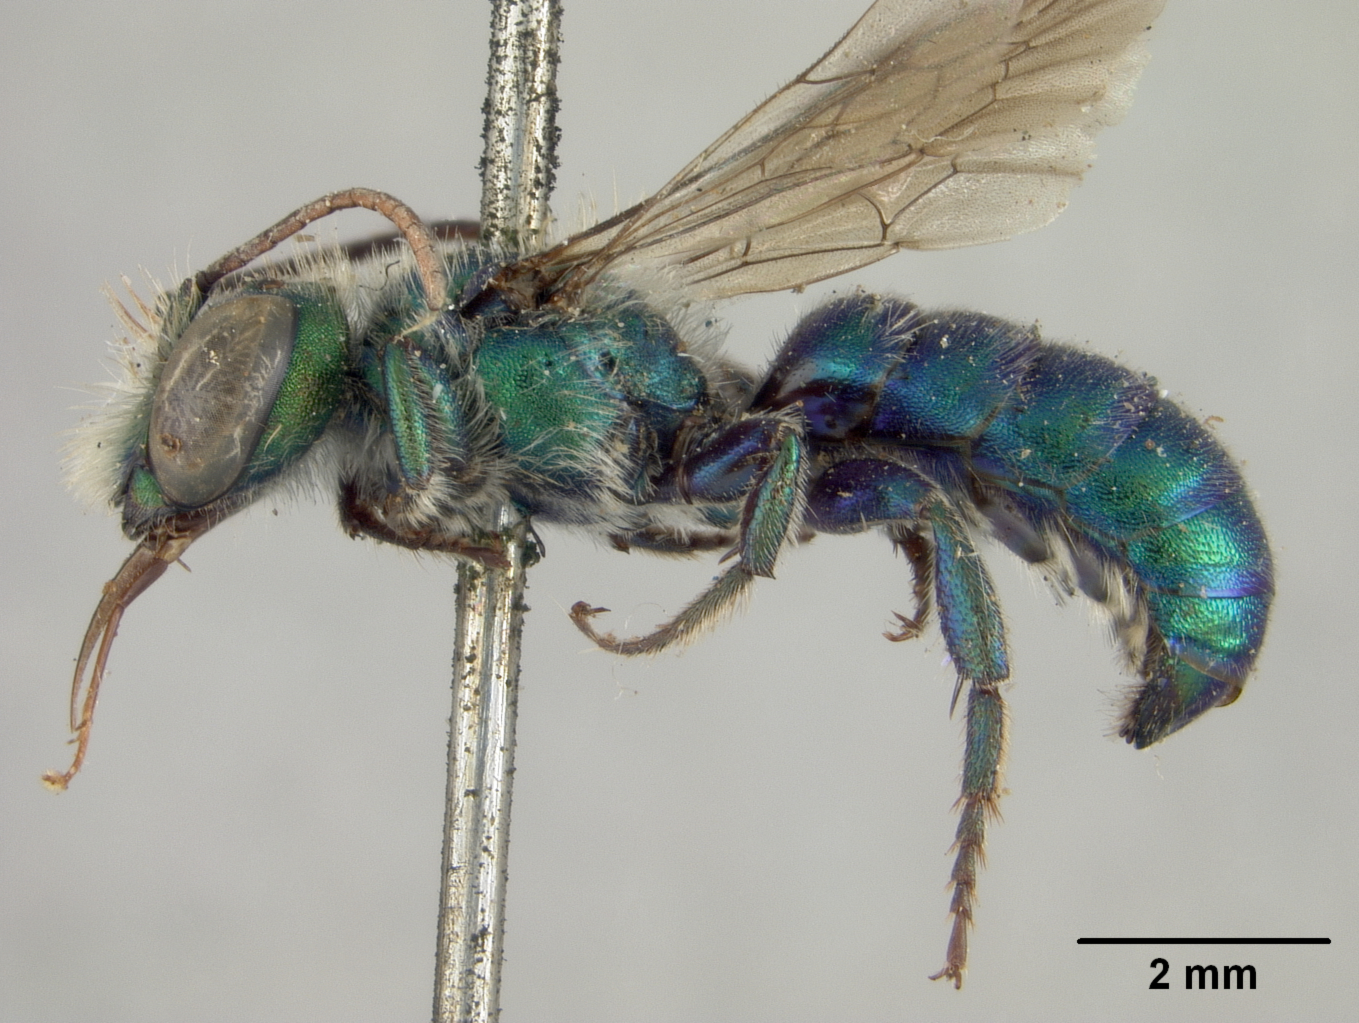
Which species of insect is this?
Osmia platyura
